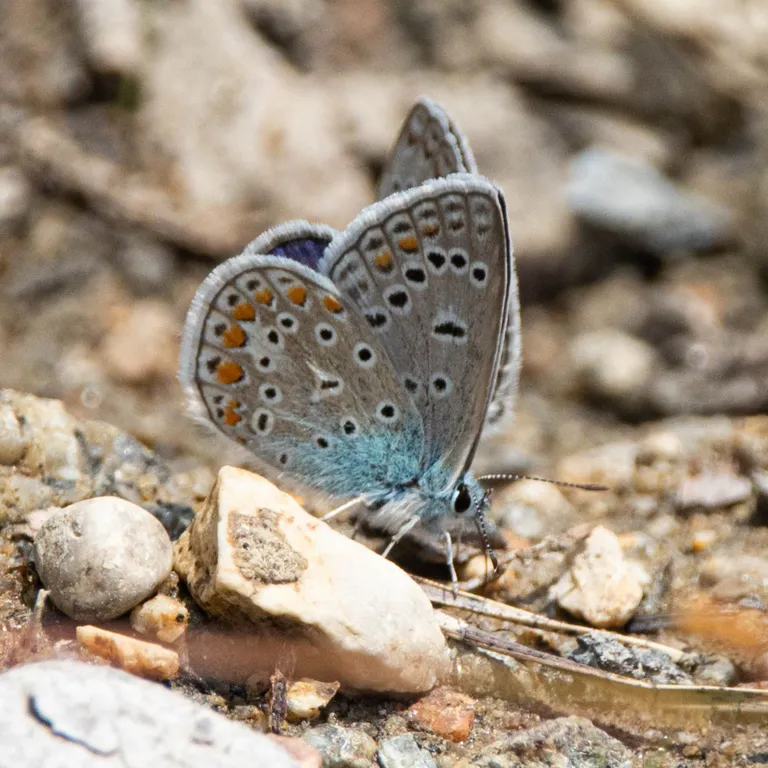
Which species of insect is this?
Polyommatus icarus
